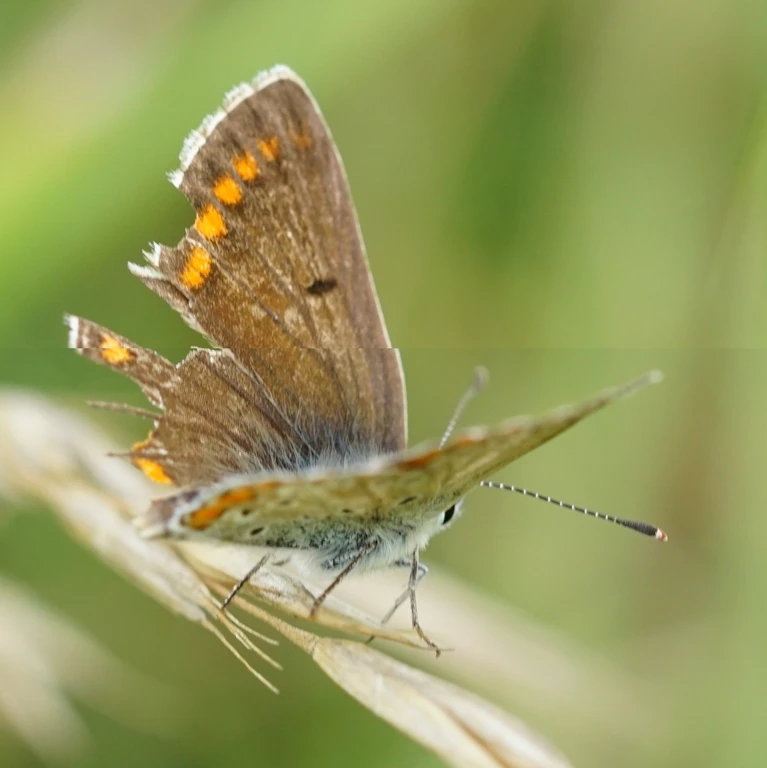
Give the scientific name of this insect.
Aricia agestis/artaxerxes
